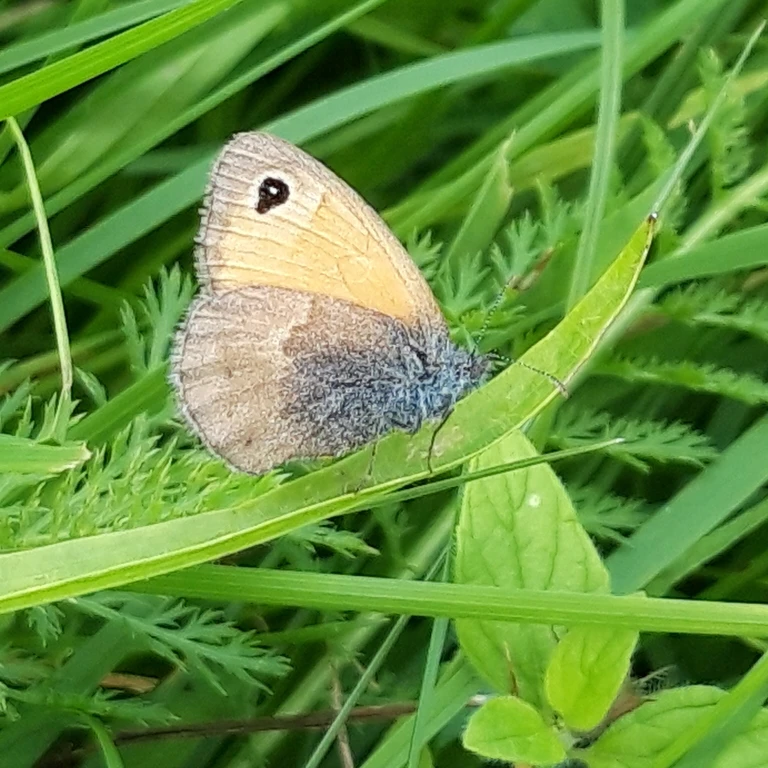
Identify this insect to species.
Coenonympha pamphilus
